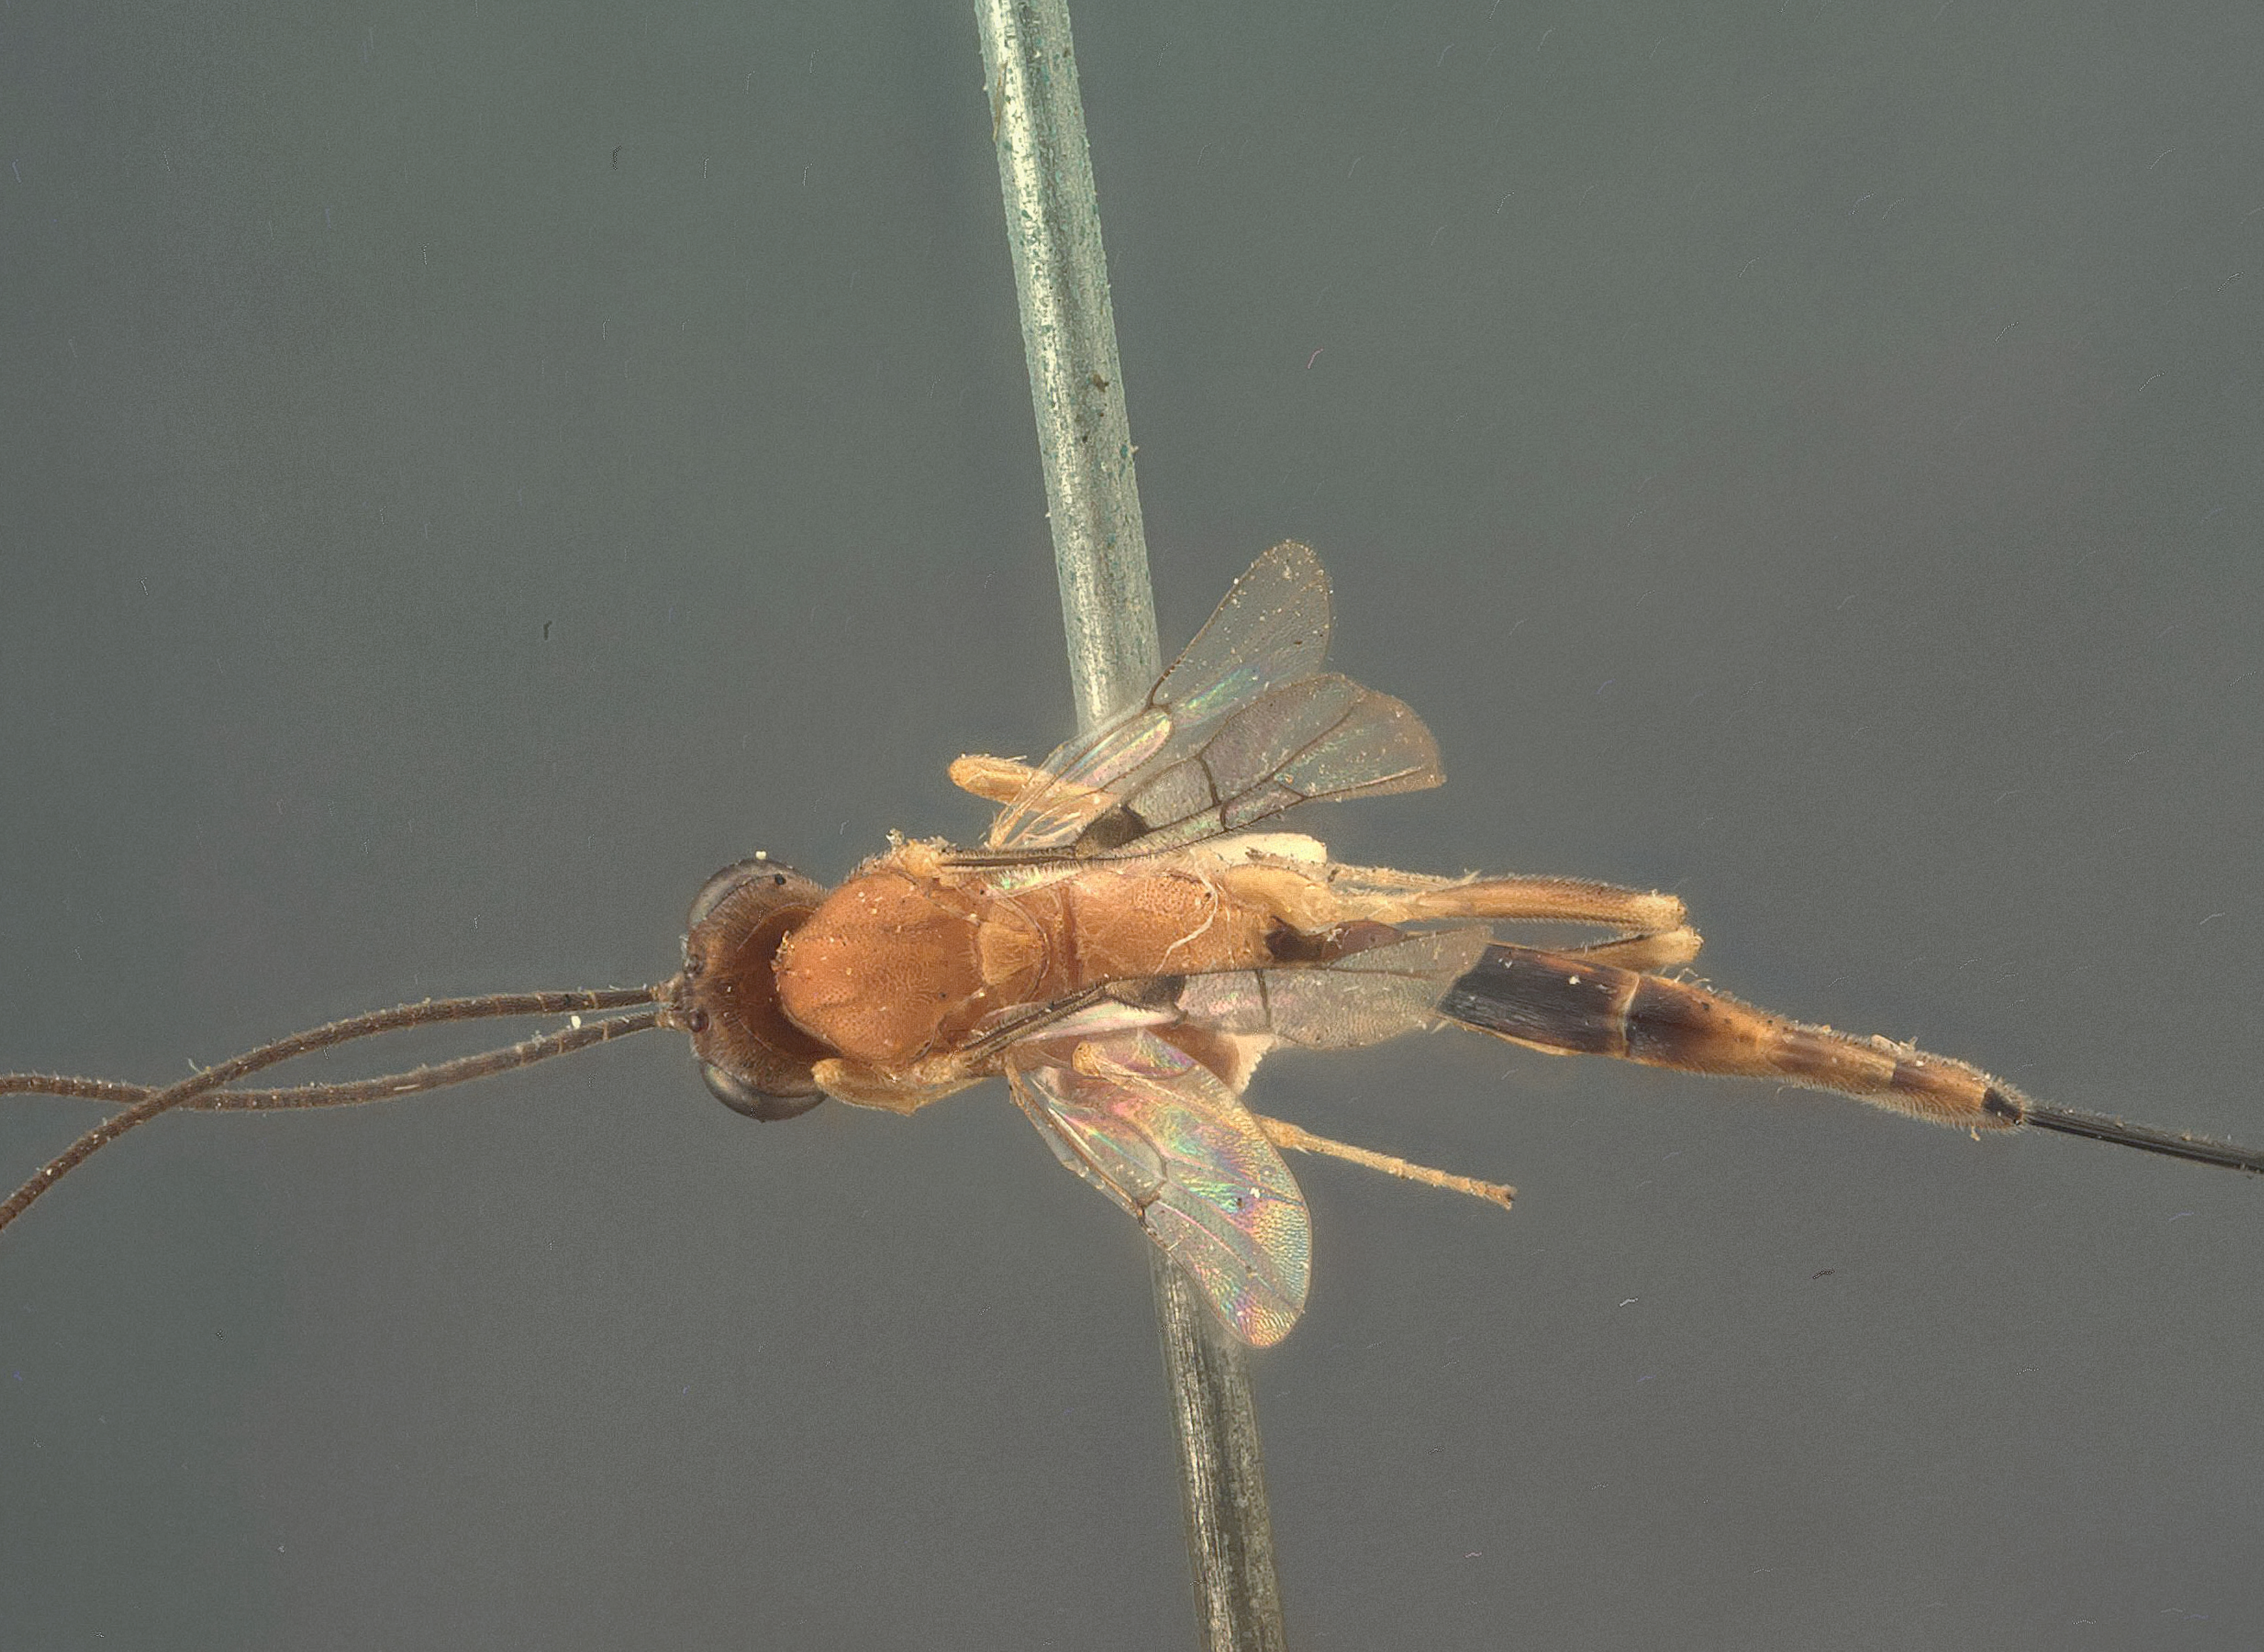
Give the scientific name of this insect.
Cremastus tetralophae
